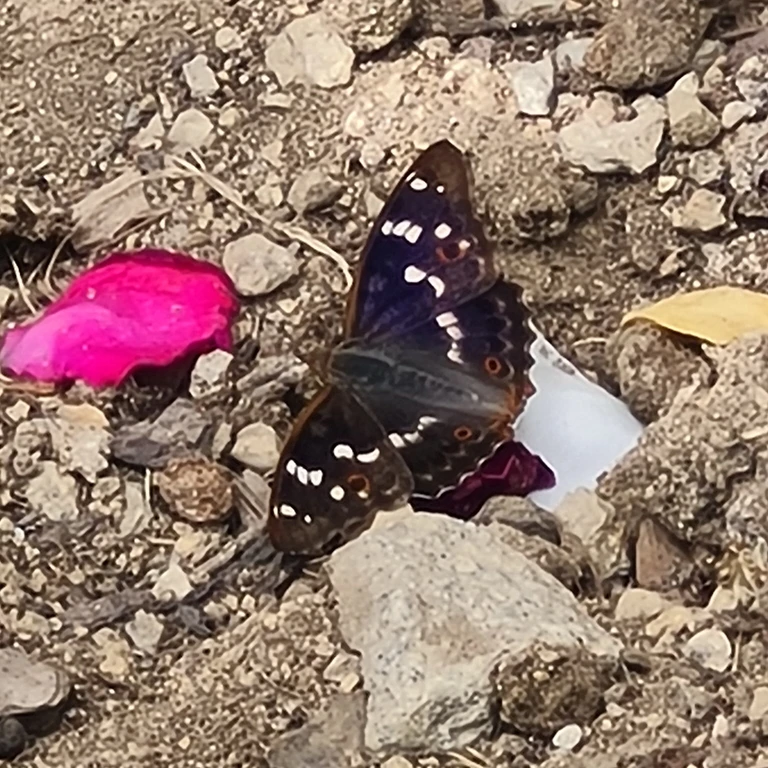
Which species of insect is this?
Apatura ilia
